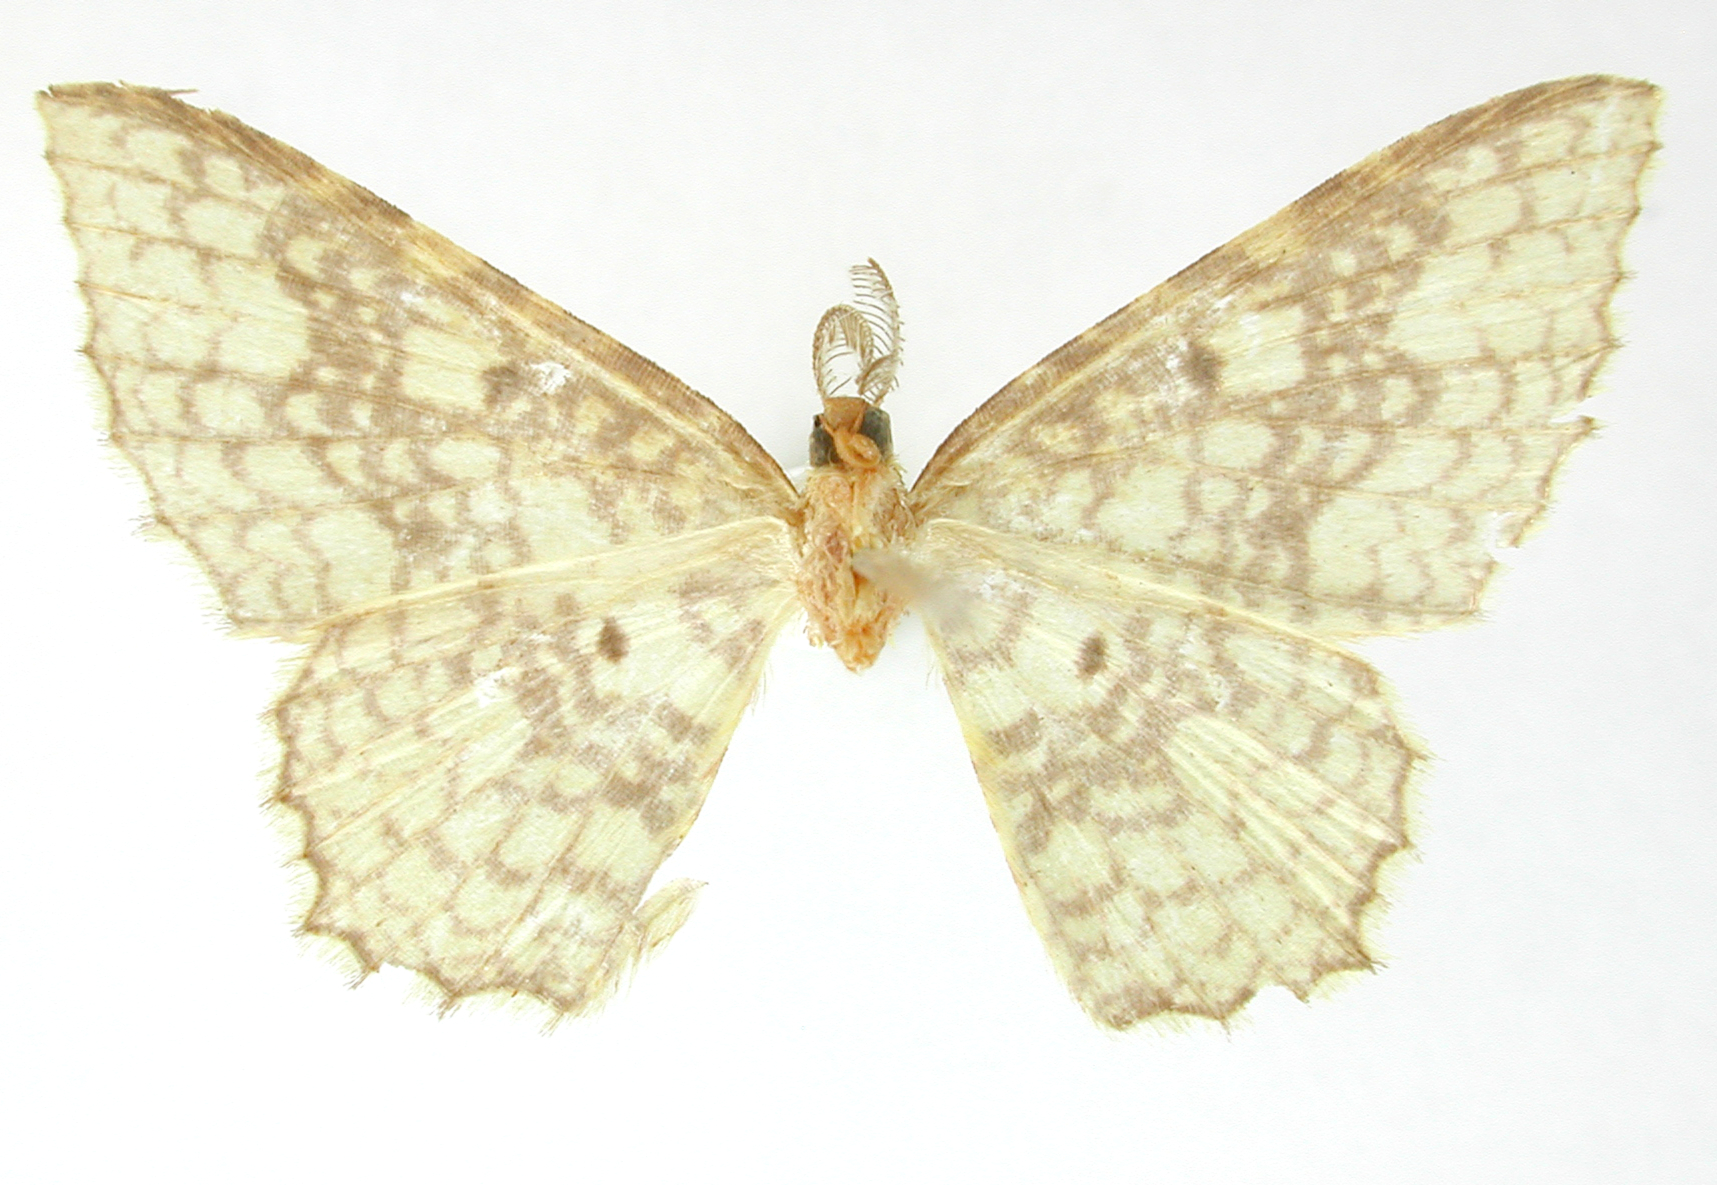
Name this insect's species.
Cambogia cancellata
